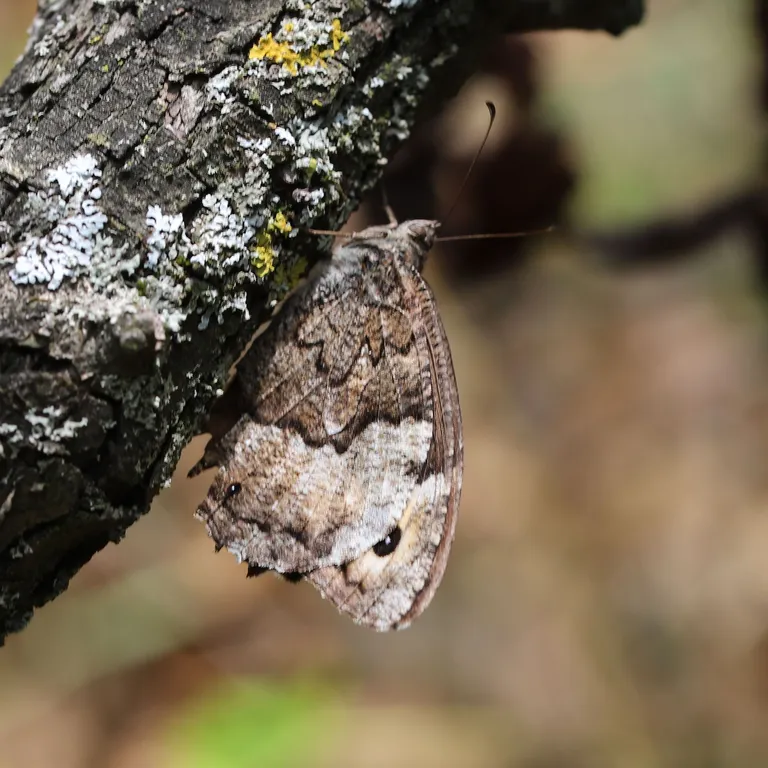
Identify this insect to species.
Hipparchia fagi
